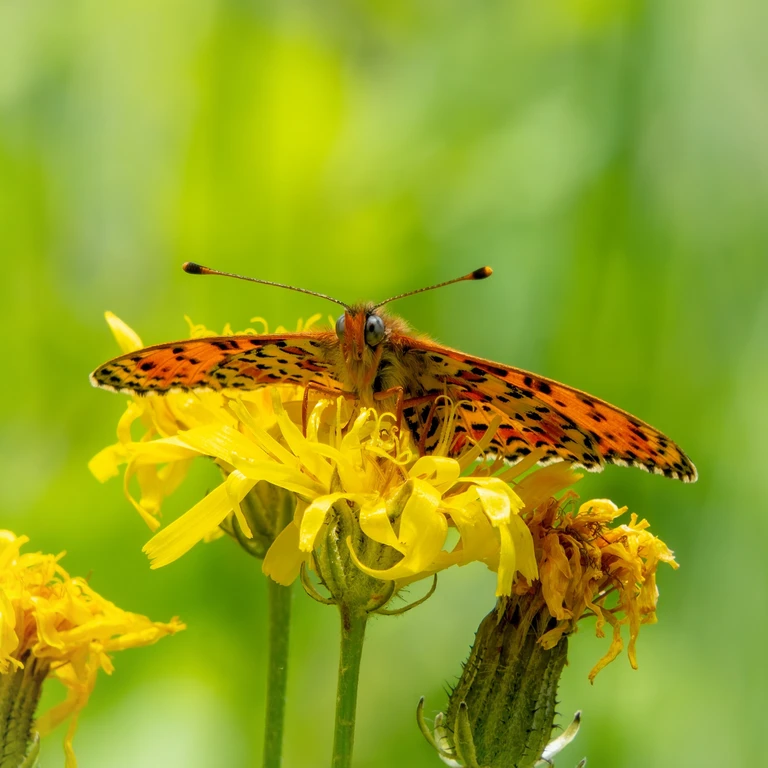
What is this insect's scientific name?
Melitaea didyma
